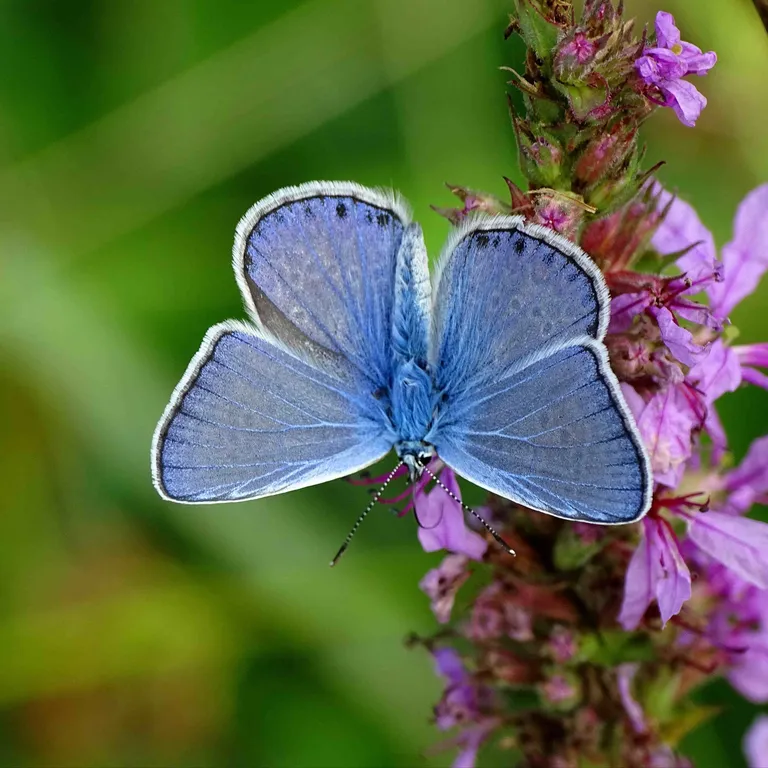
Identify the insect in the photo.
Polyommatus icarus
